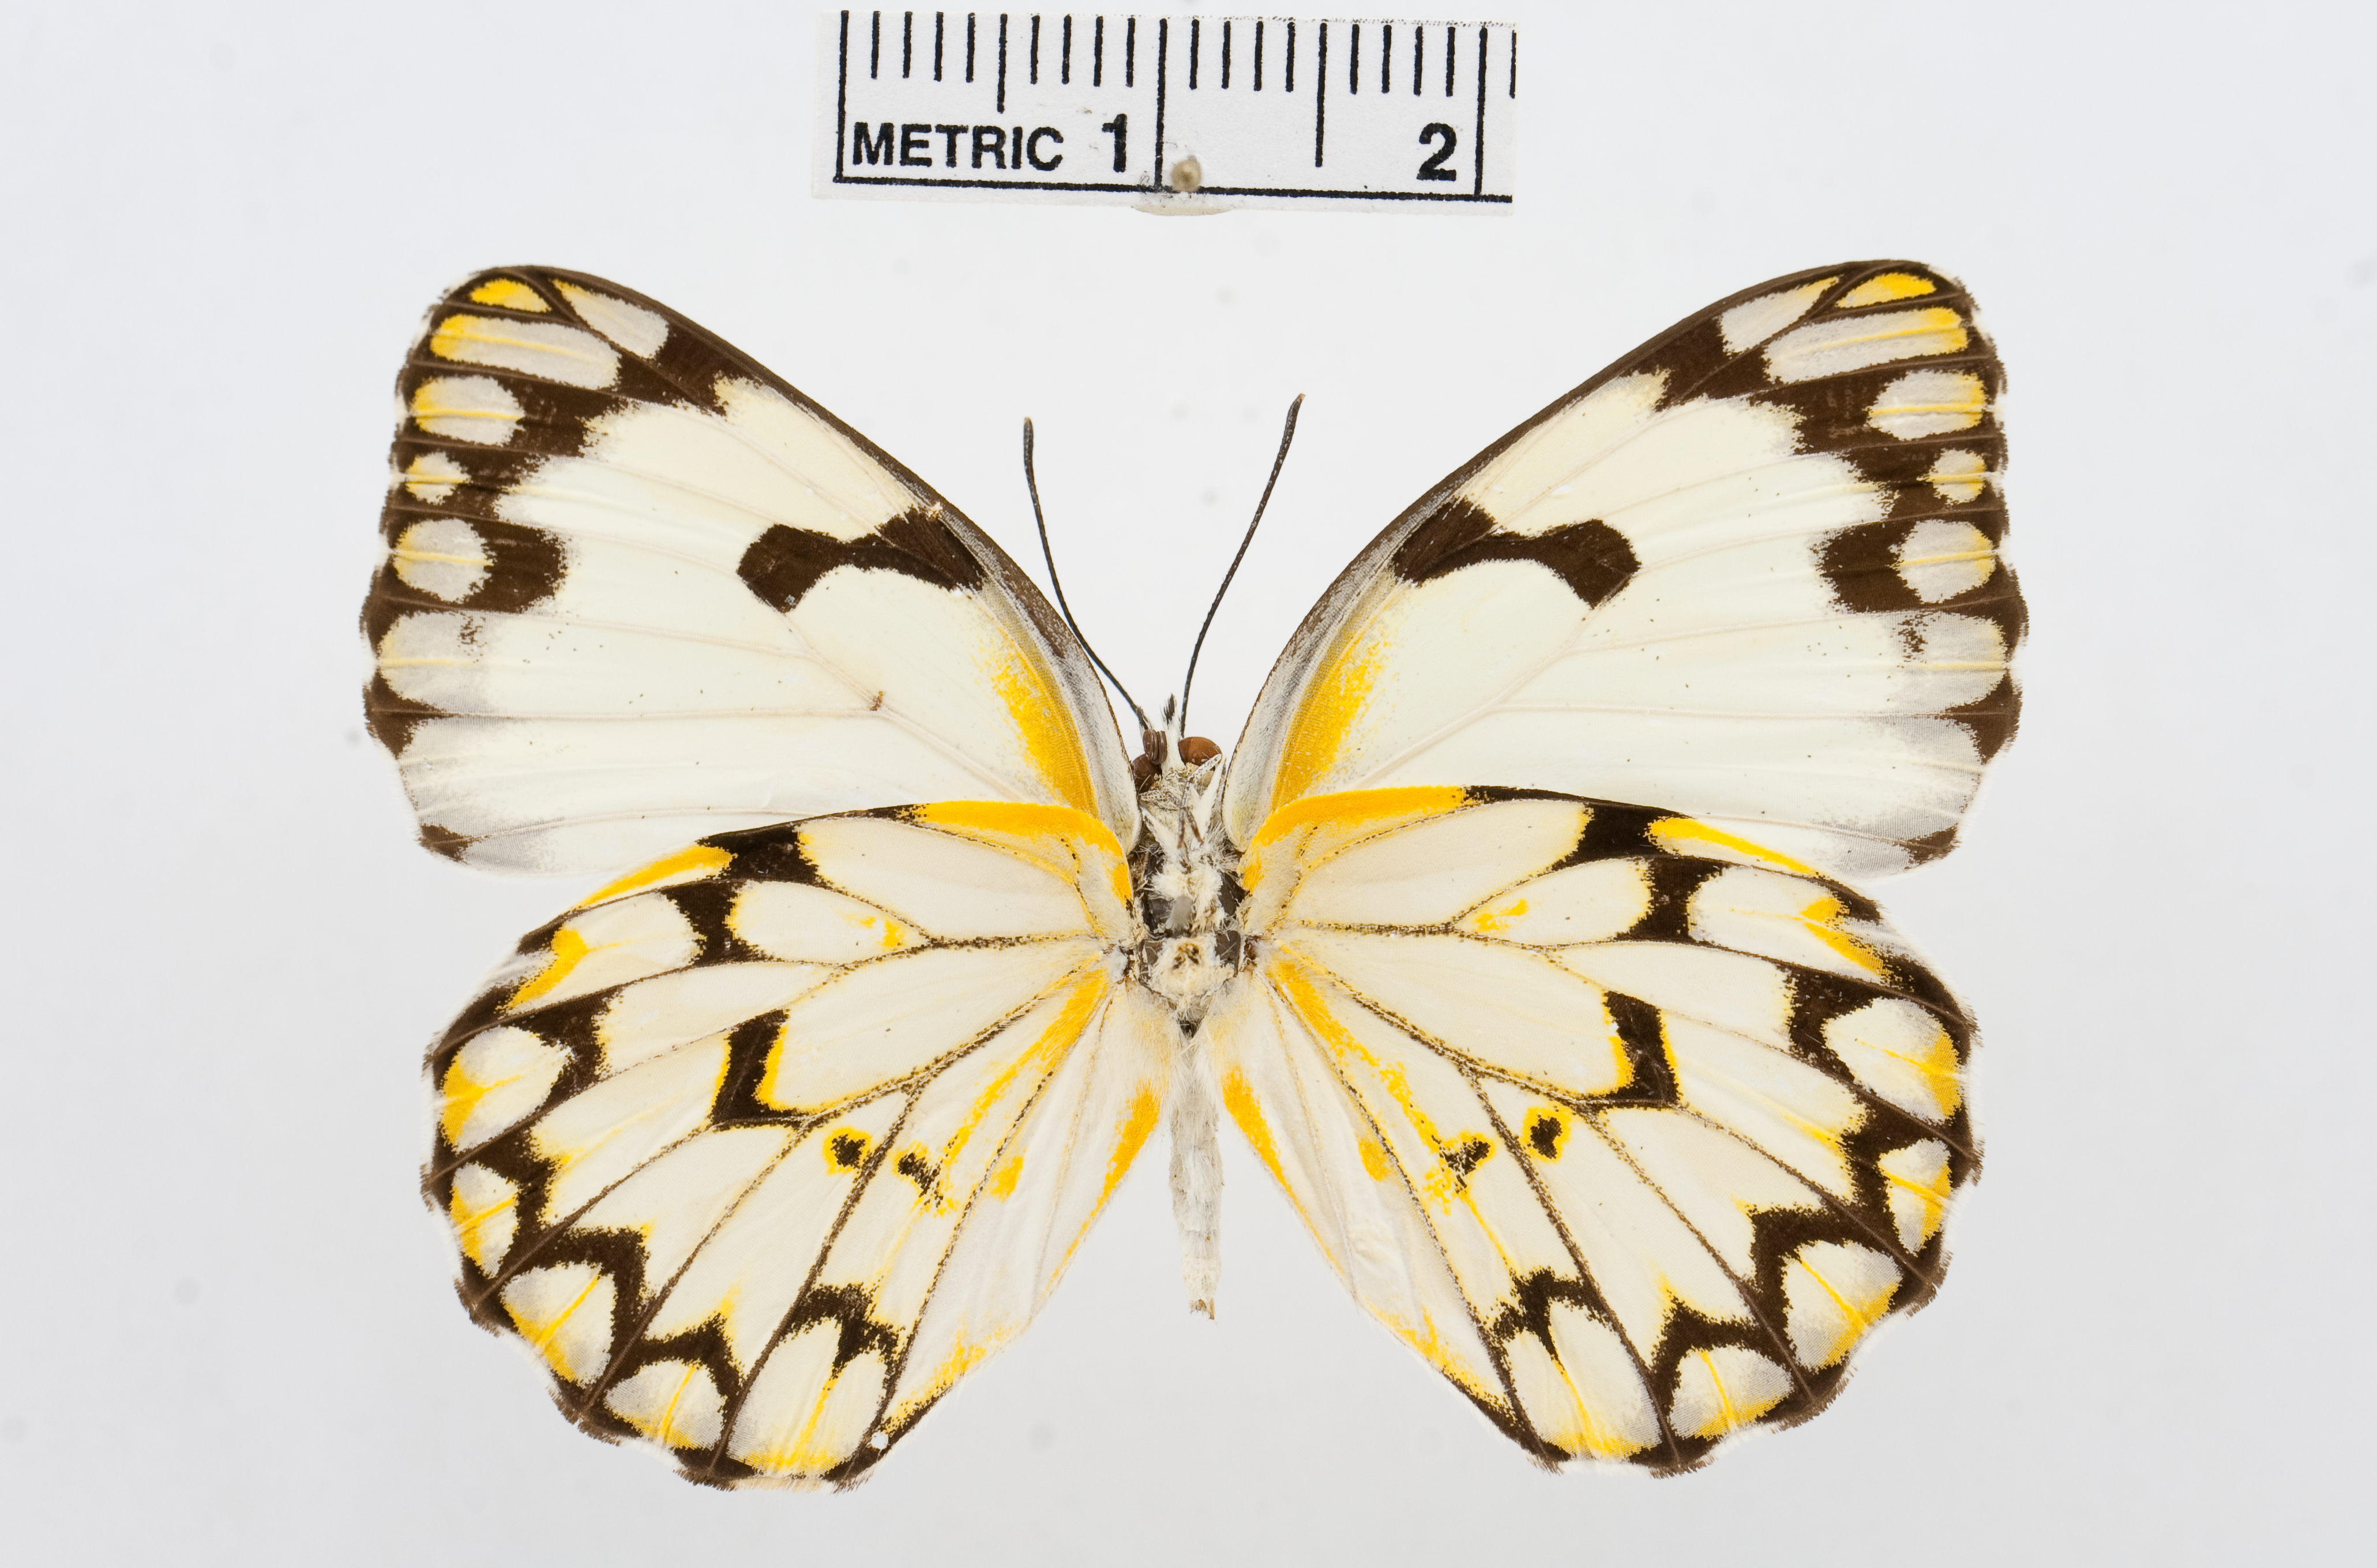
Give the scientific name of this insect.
Belenois grandidieri
